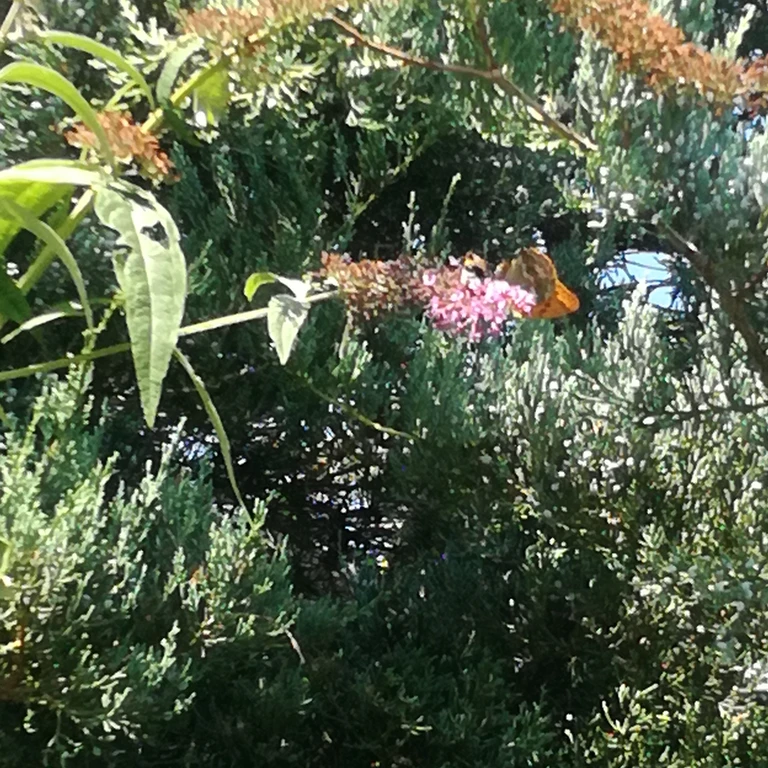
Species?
Argynnis paphia
